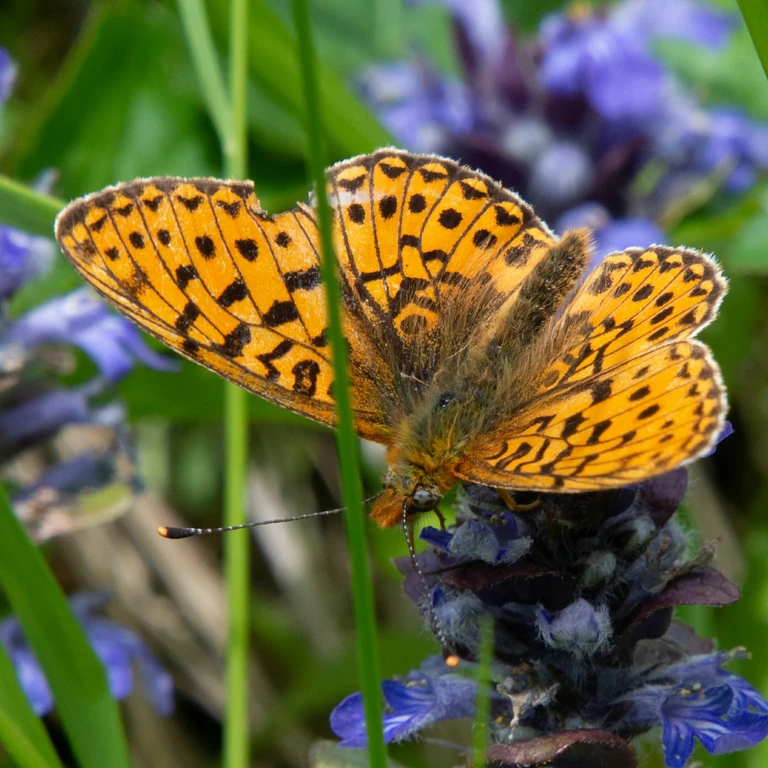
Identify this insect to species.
Boloria euphrosyne (also Clossiana euphrosyne)
